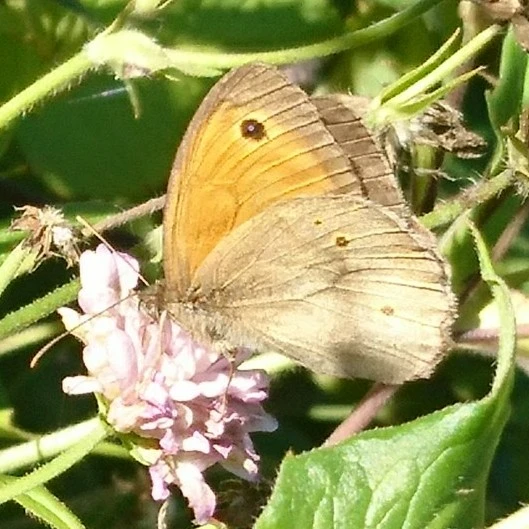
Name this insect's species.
Maniola jurtina
